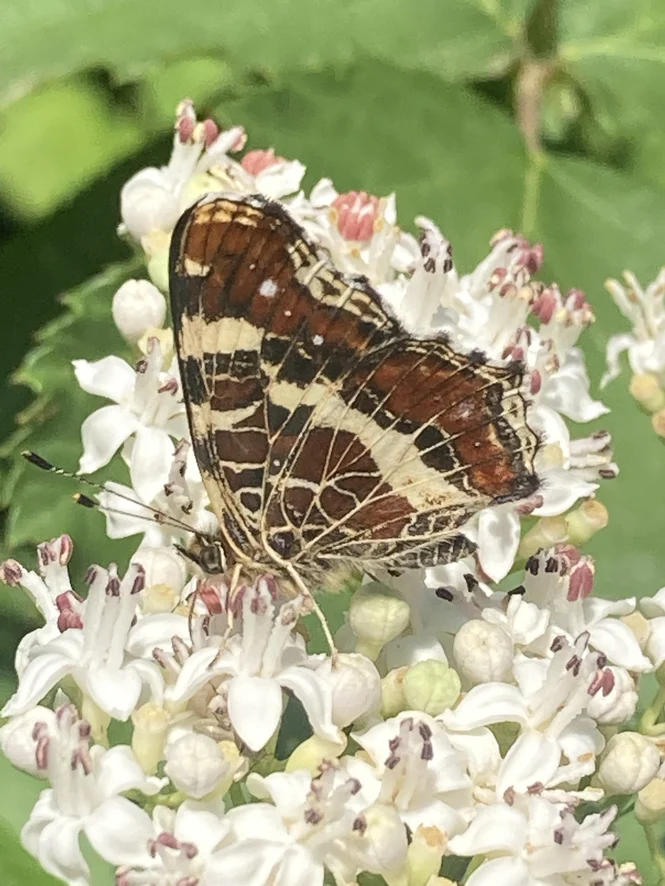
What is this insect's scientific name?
Araschnia levana
